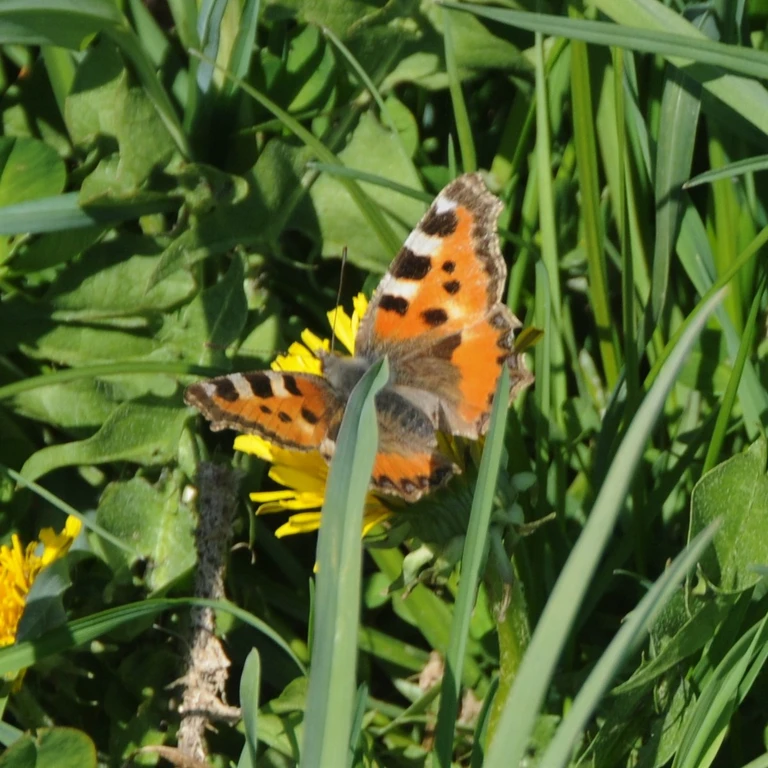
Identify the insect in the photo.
Aglais urticae
